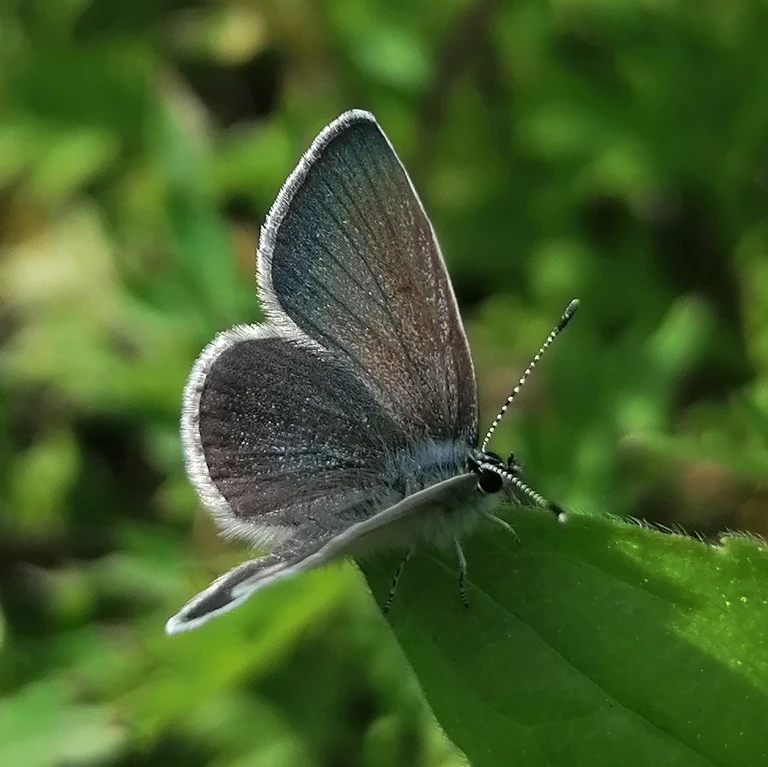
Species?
Cupido minimus
